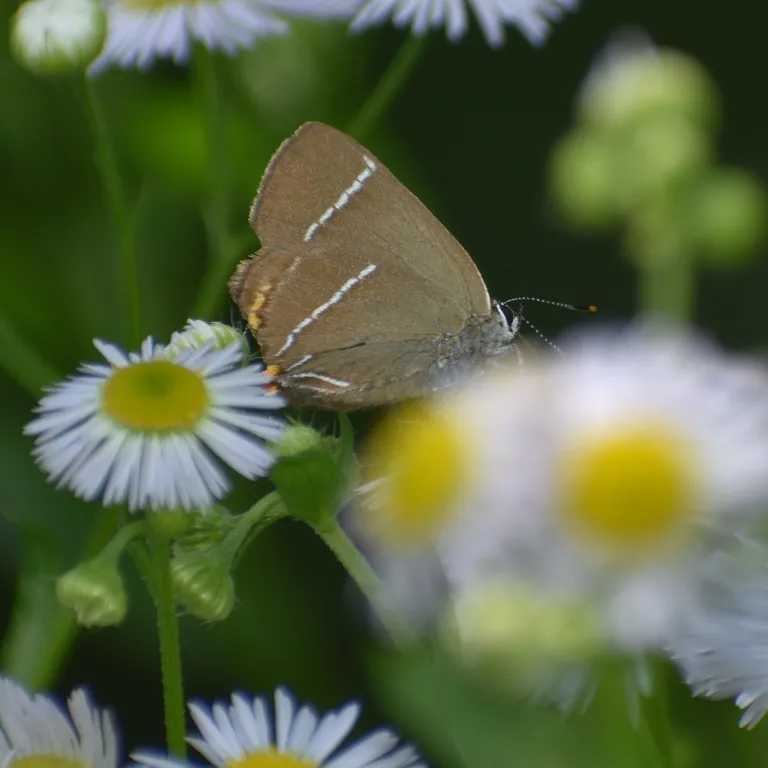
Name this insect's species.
Satyrium w-album
